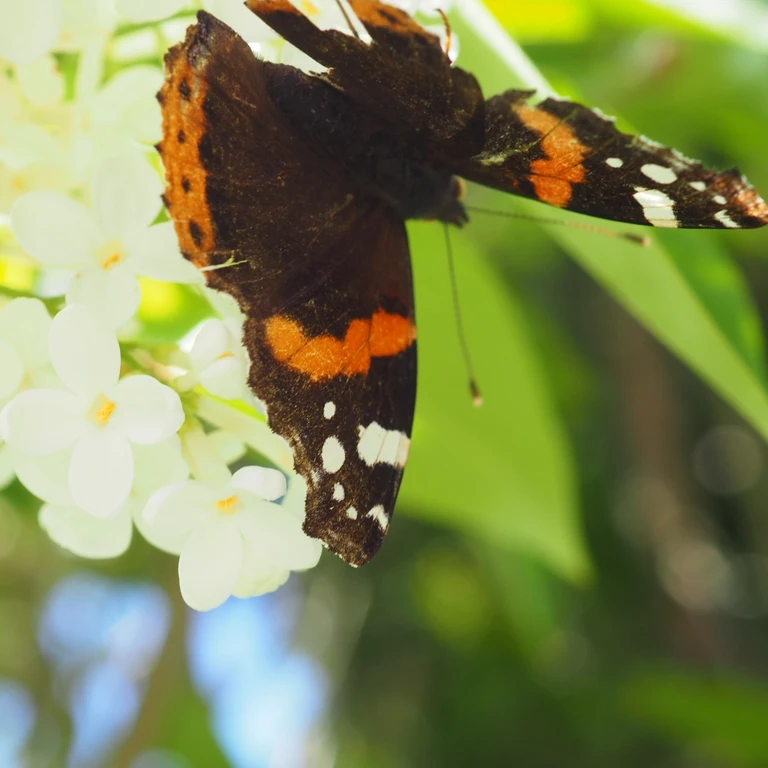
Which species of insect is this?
Vanessa atalanta
